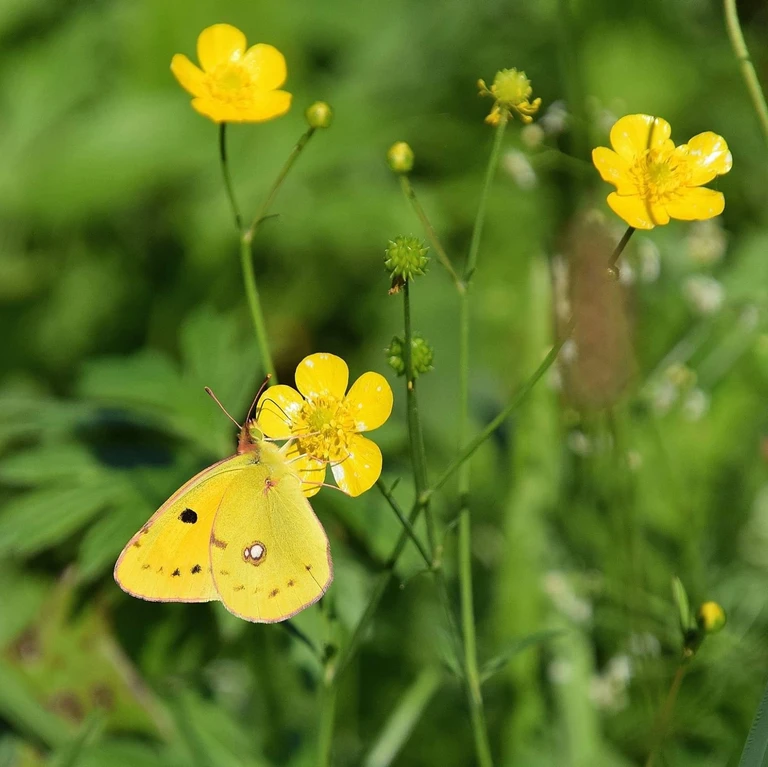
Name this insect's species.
Colias croceus
